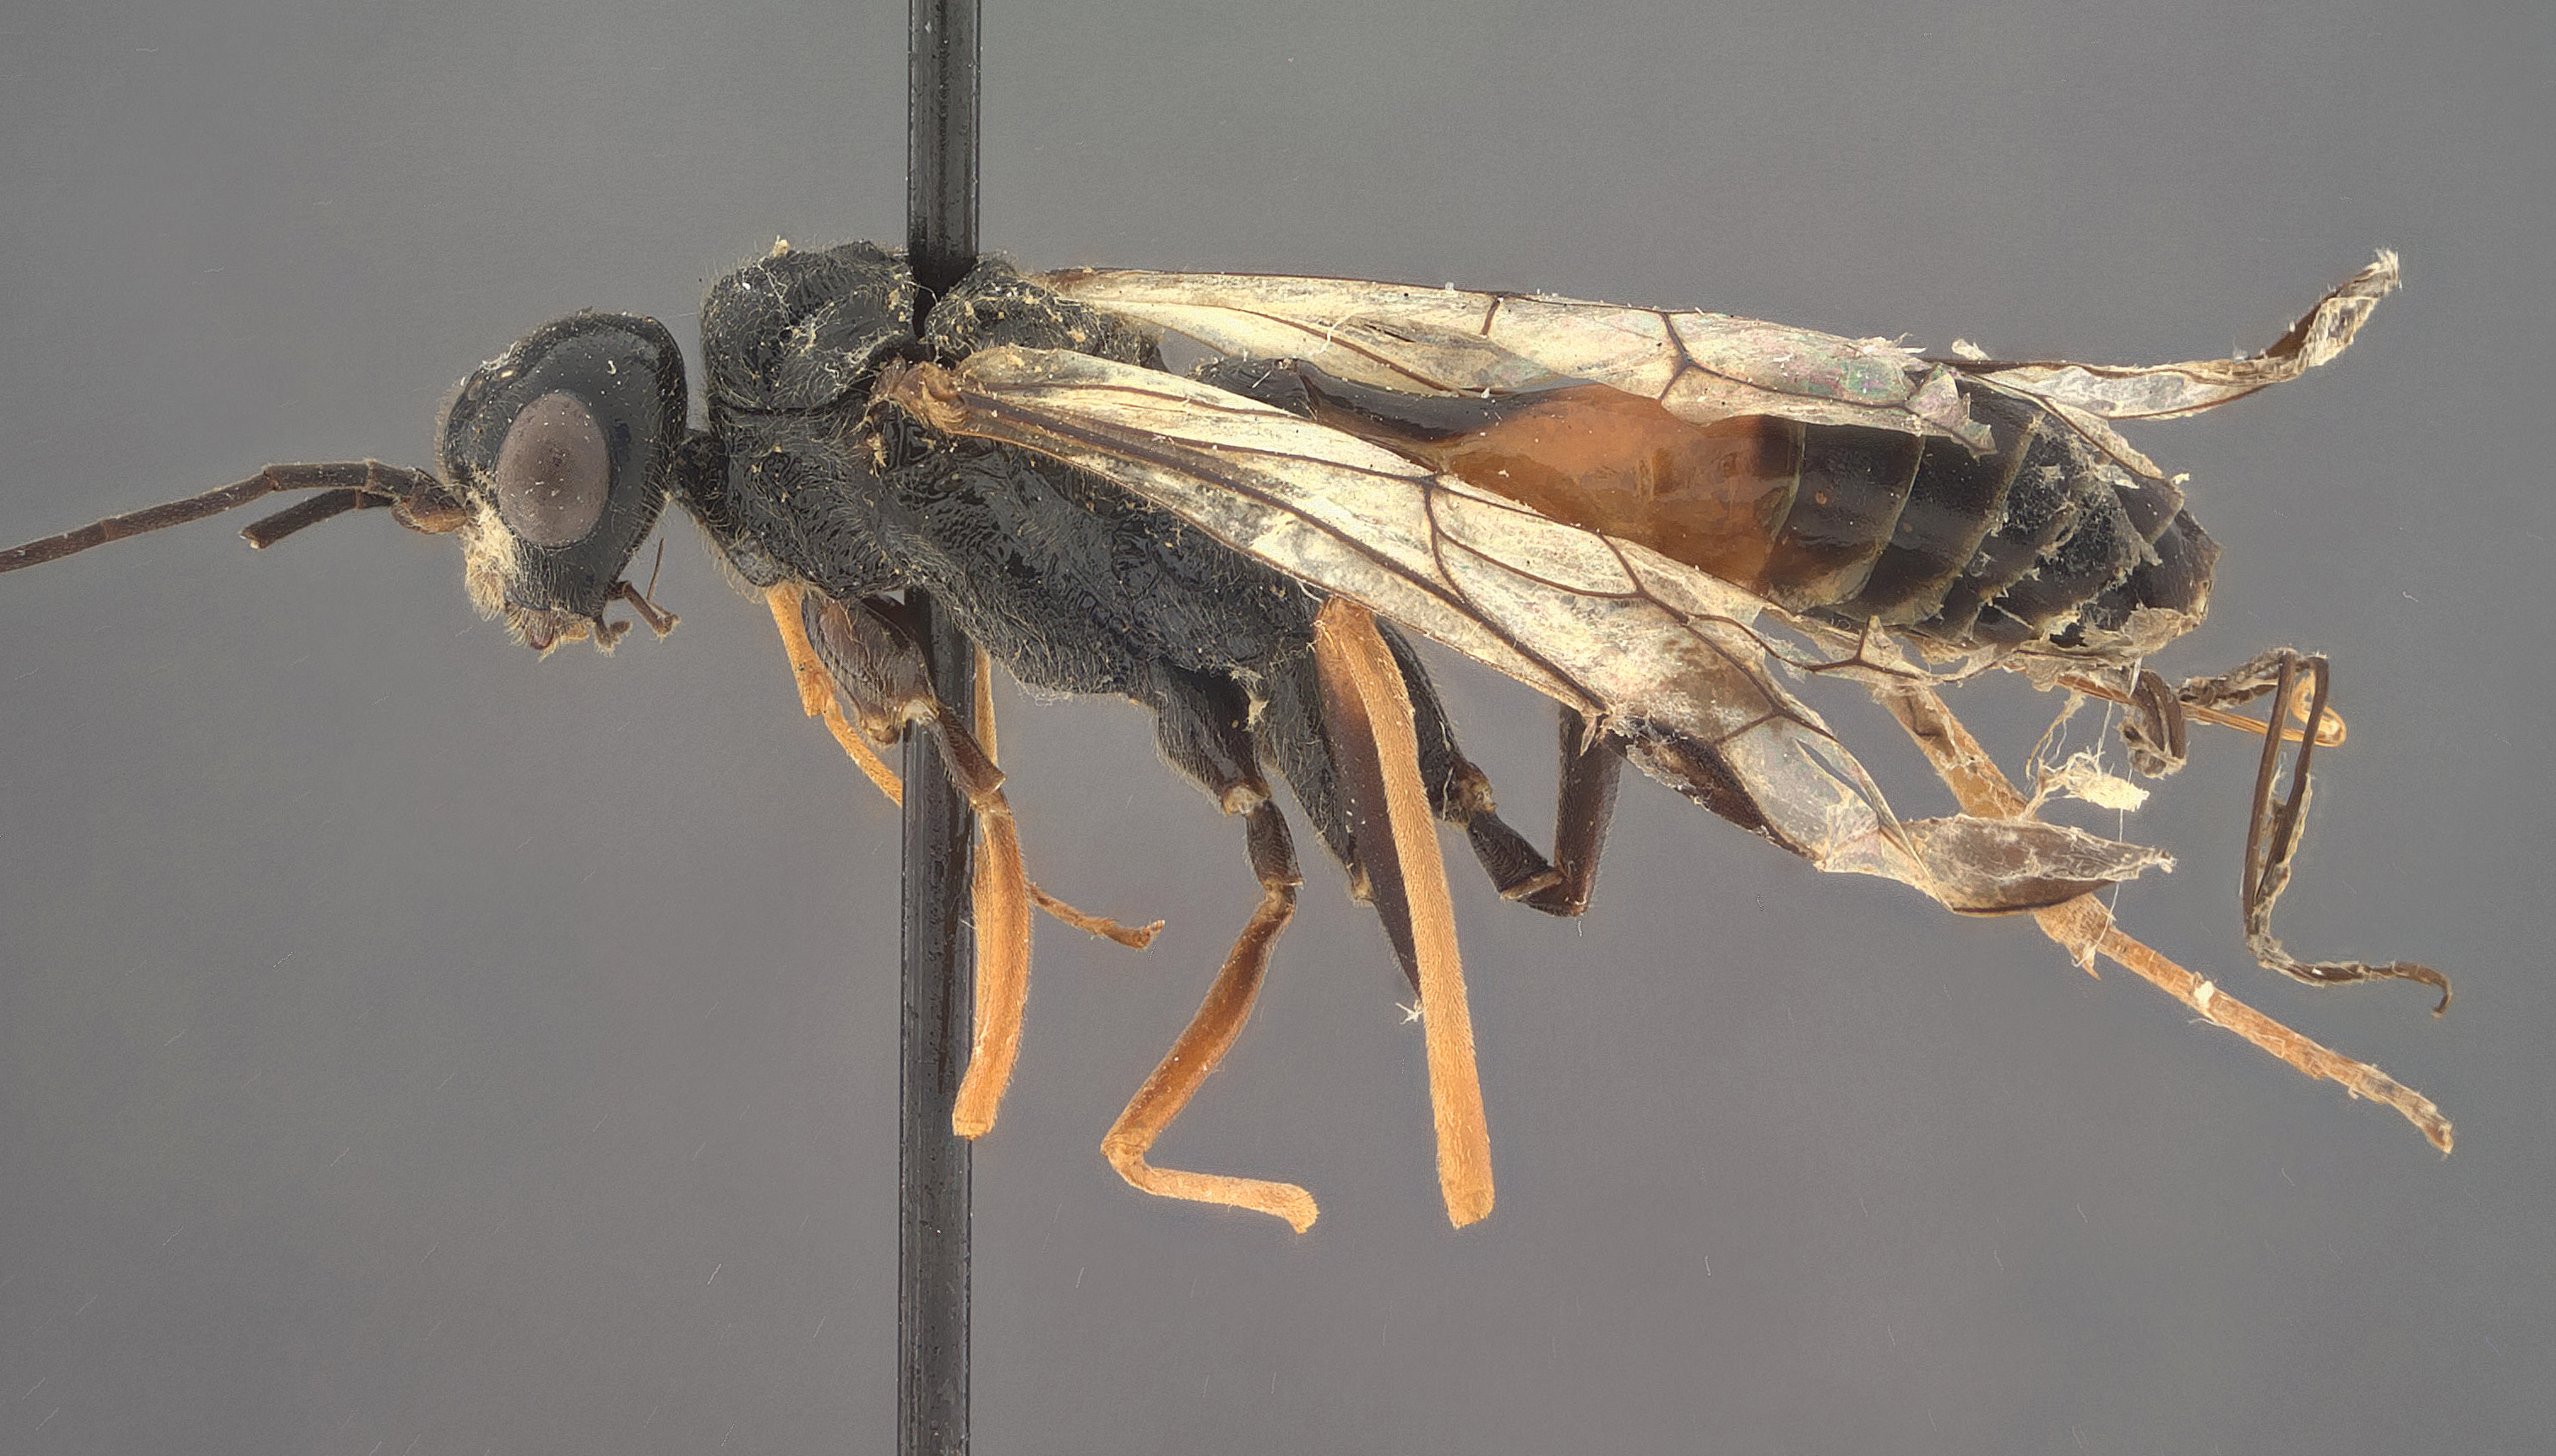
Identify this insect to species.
Pristaulacus strangaliae
